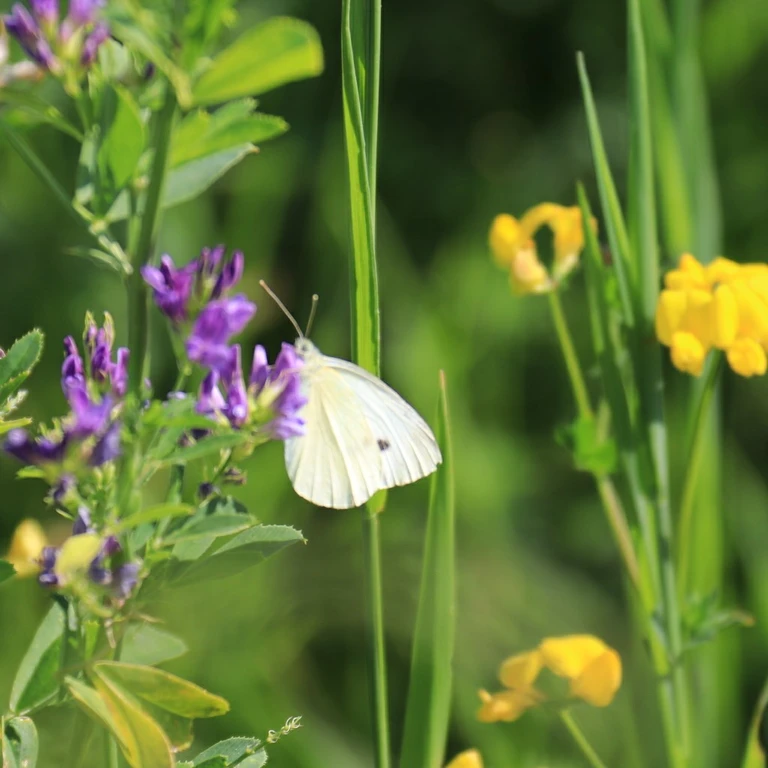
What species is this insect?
Pieris rapae
